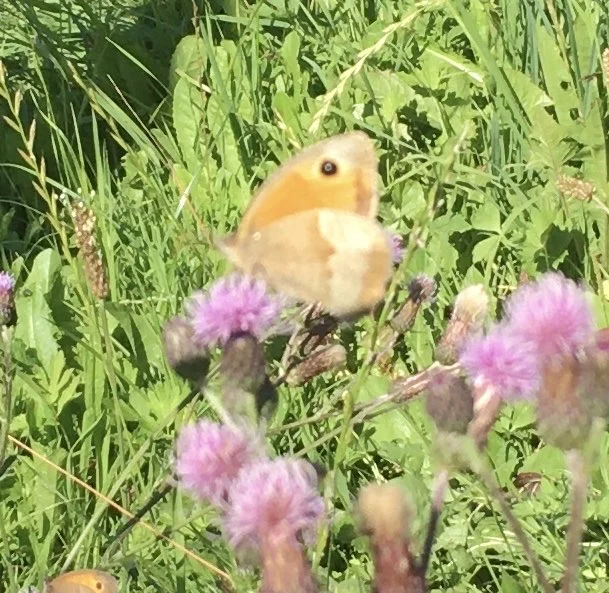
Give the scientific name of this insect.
Maniola jurtina
